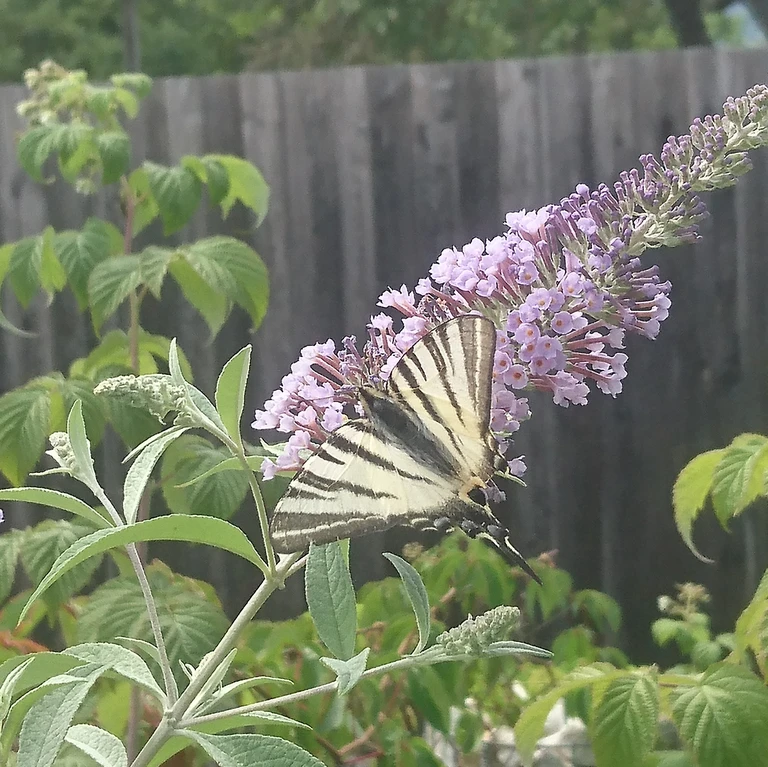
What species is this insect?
Iphiclides podalirius
